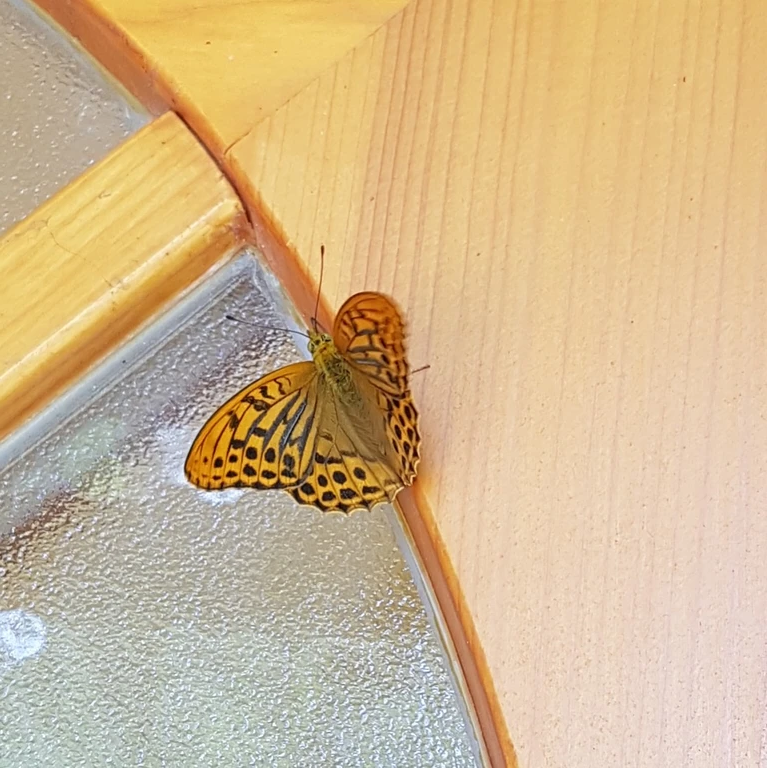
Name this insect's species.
Argynnis paphia
